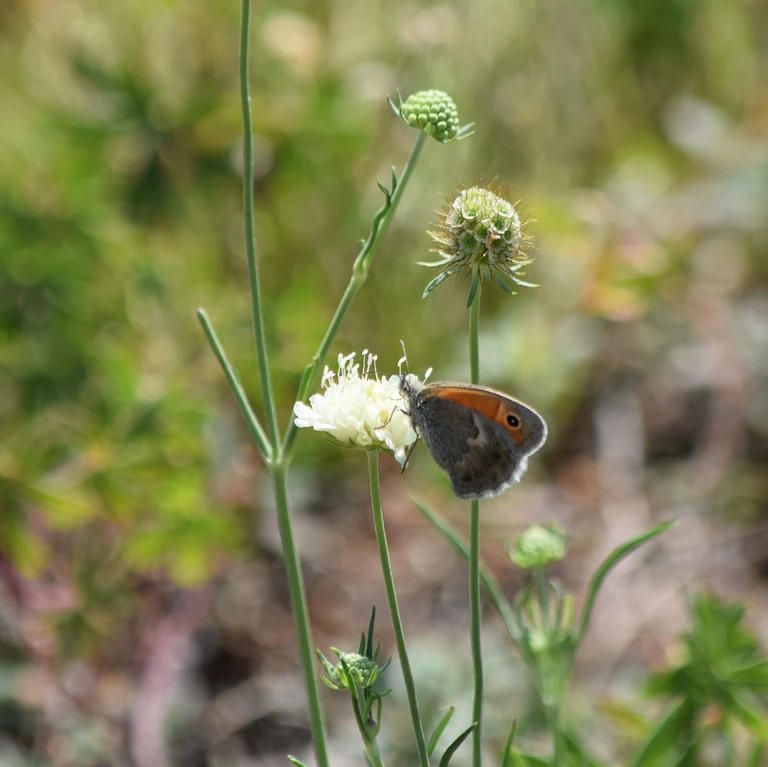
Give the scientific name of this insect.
Coenonympha pamphilus
